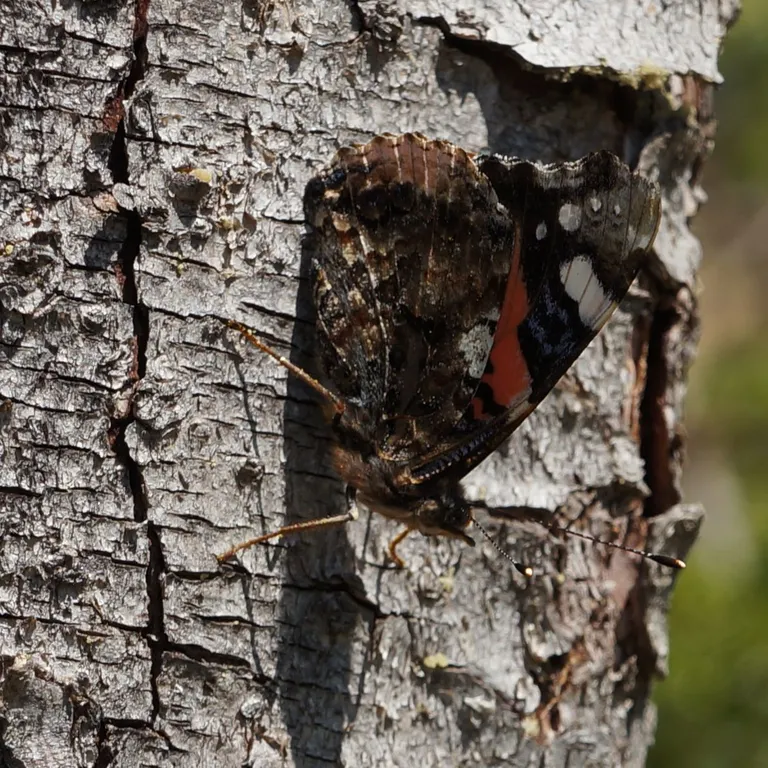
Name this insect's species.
Vanessa atalanta
